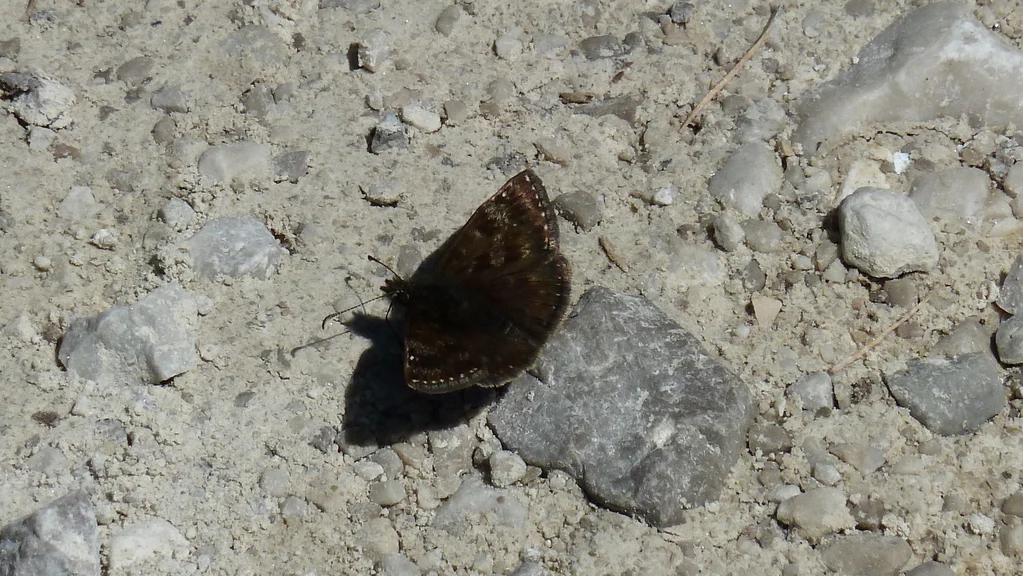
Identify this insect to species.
Erynnis tages
